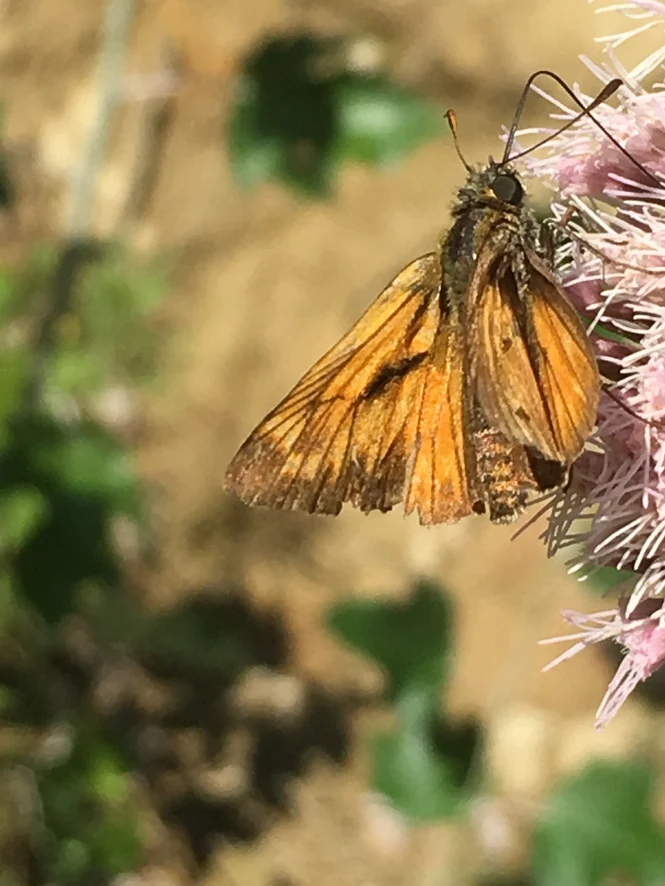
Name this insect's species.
Ochlodes sylvanus (also Ochlodes venata)
